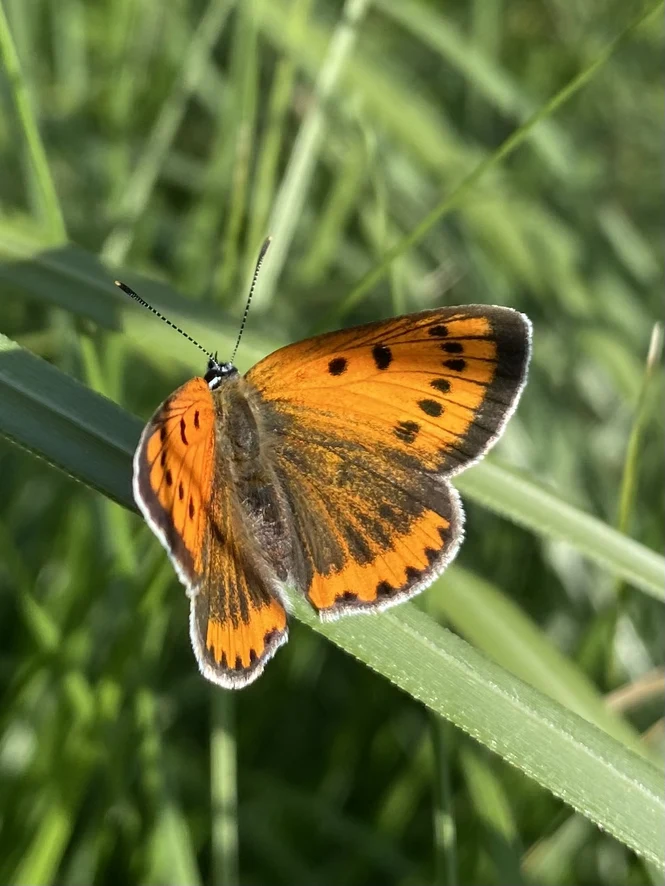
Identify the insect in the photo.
Lycaena dispar
